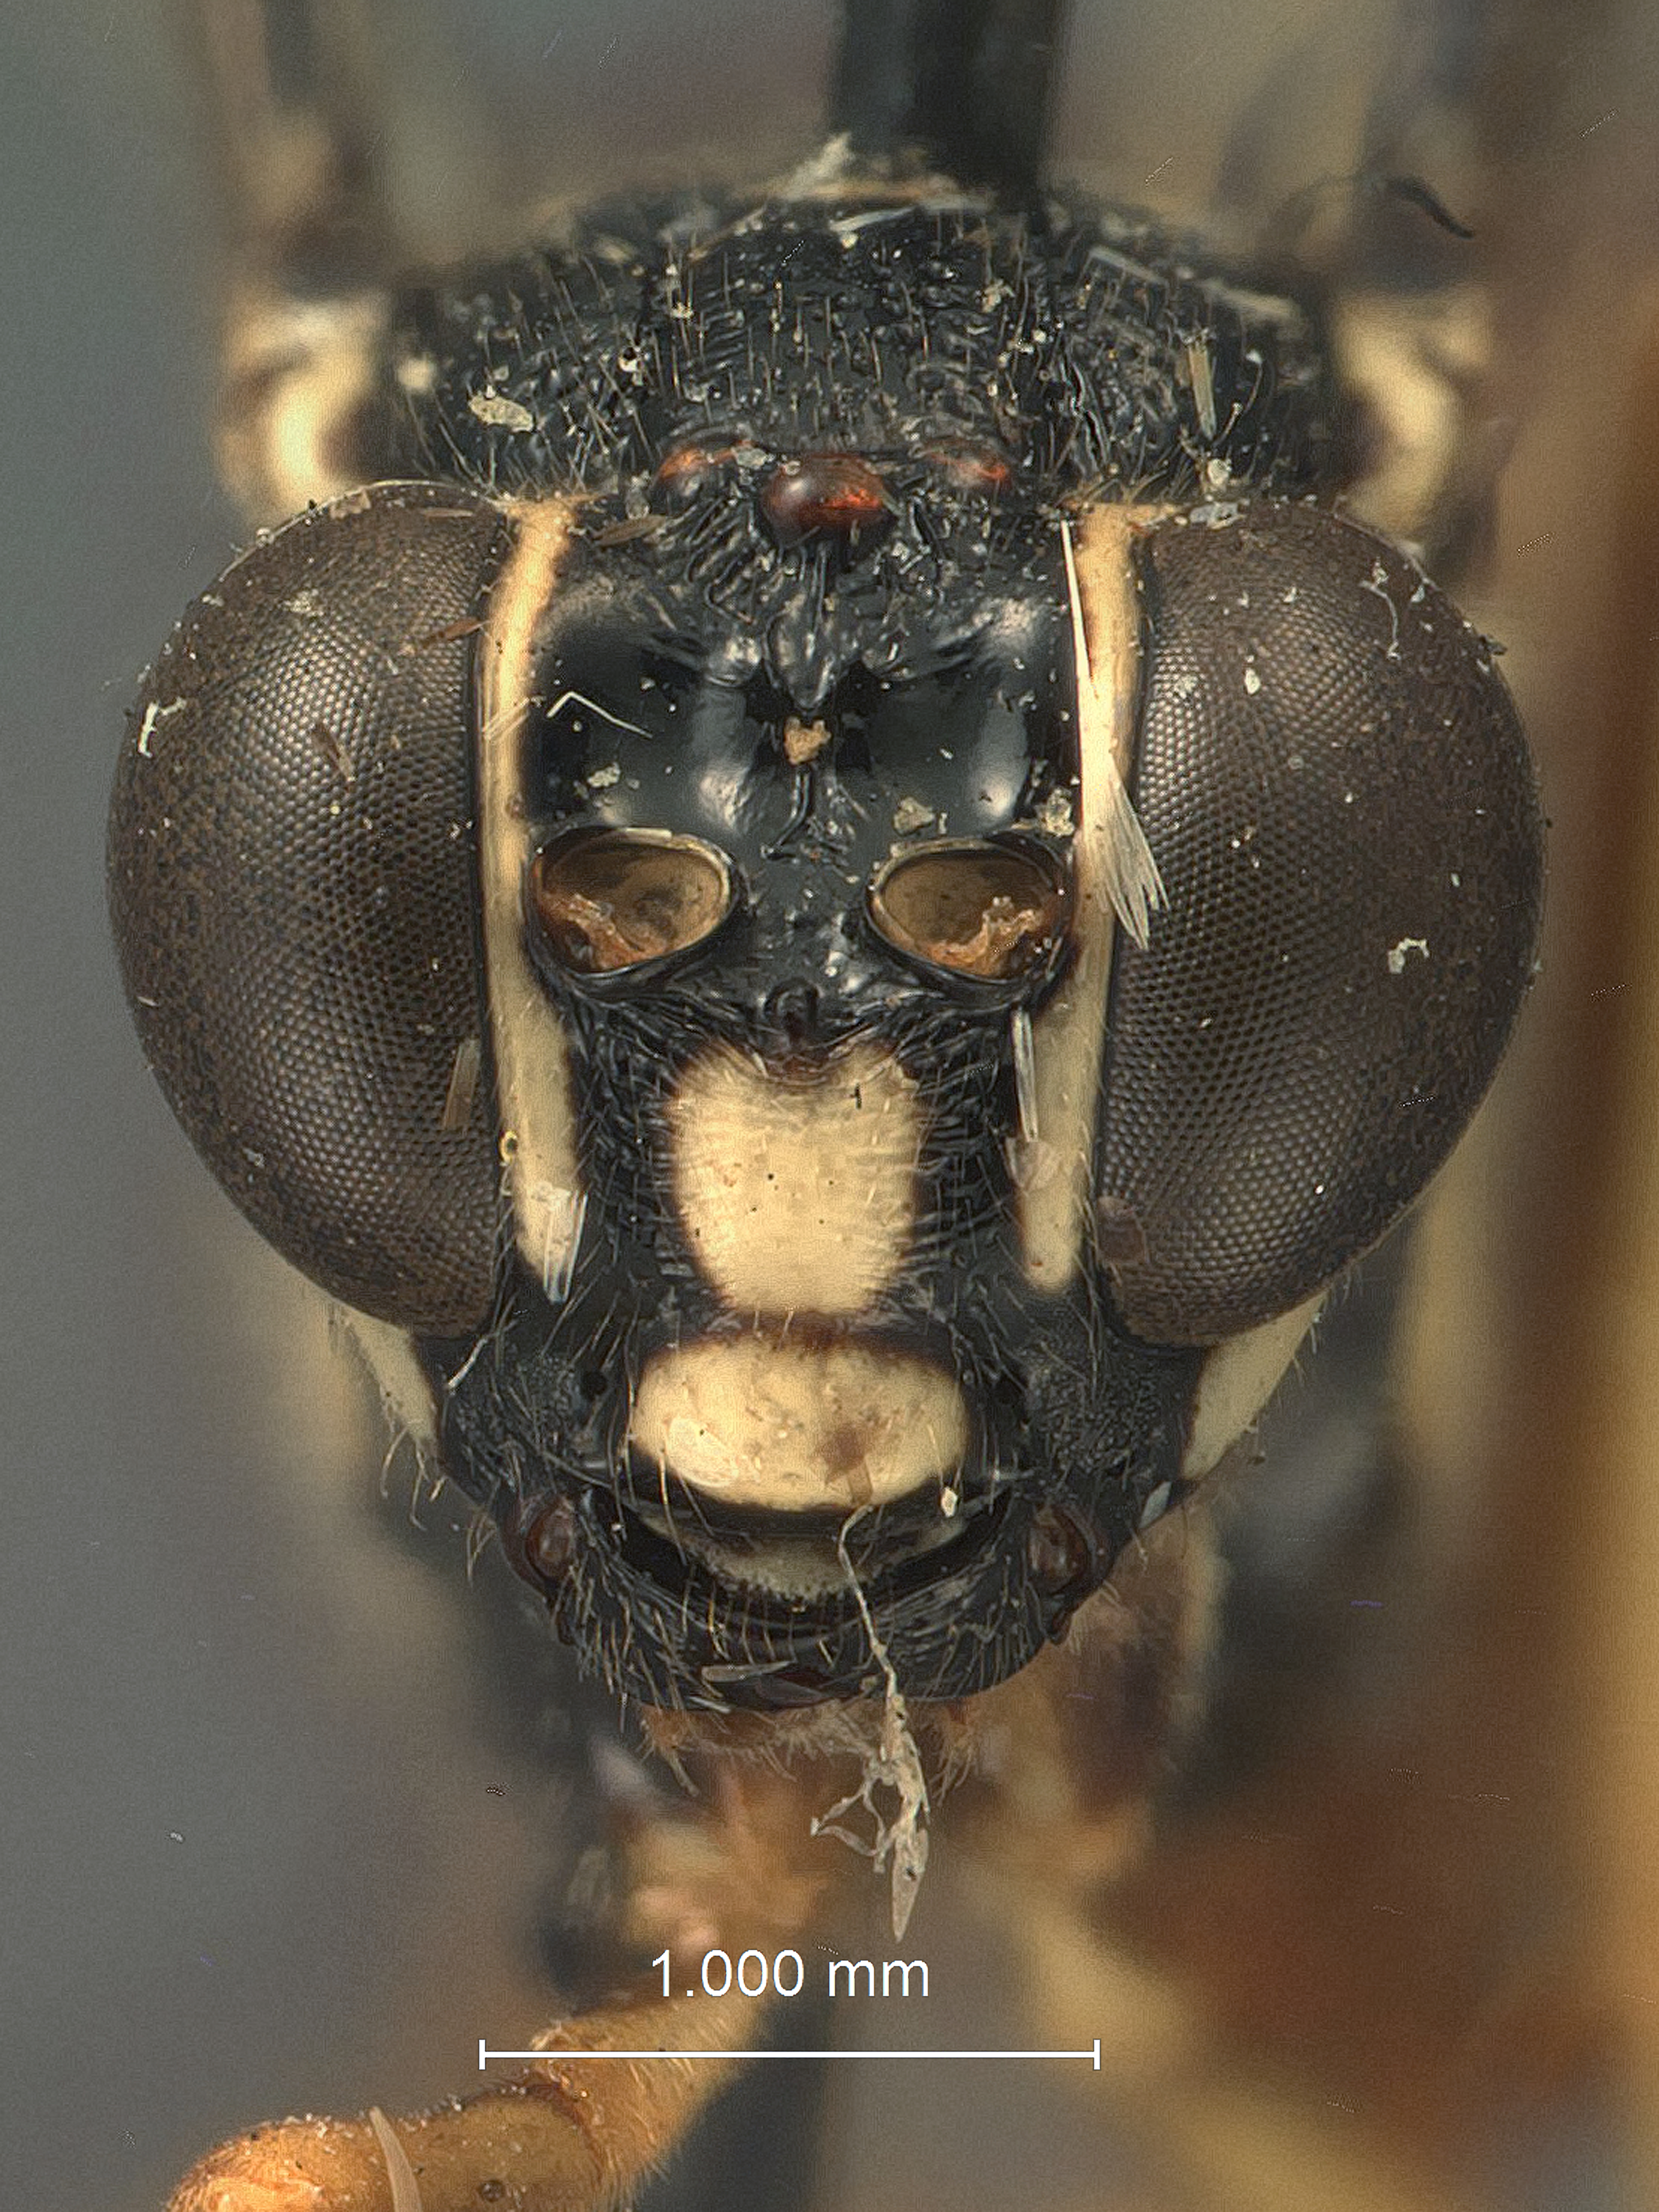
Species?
Cryptanura maculifrons
